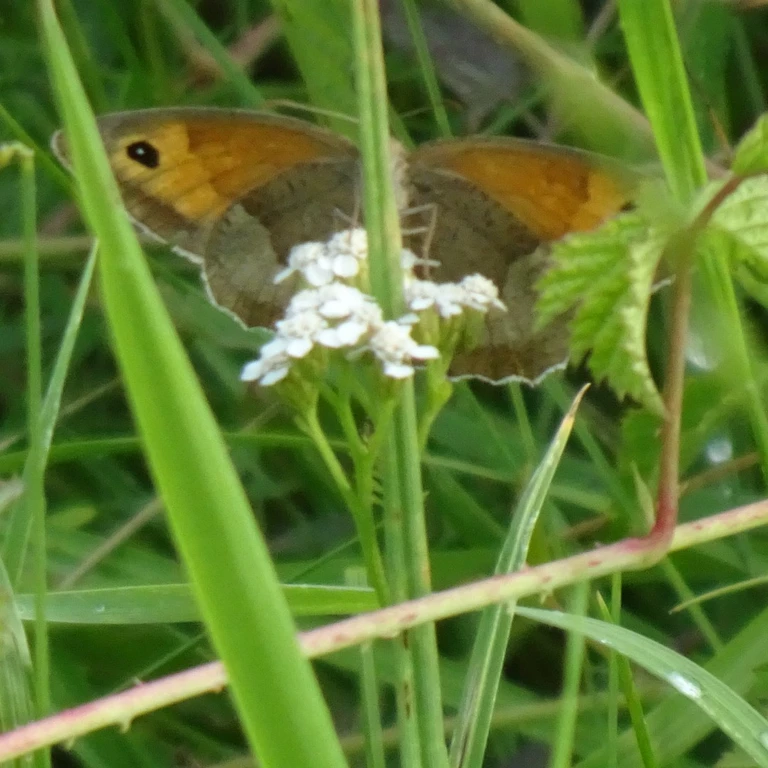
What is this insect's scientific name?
Maniola jurtina
